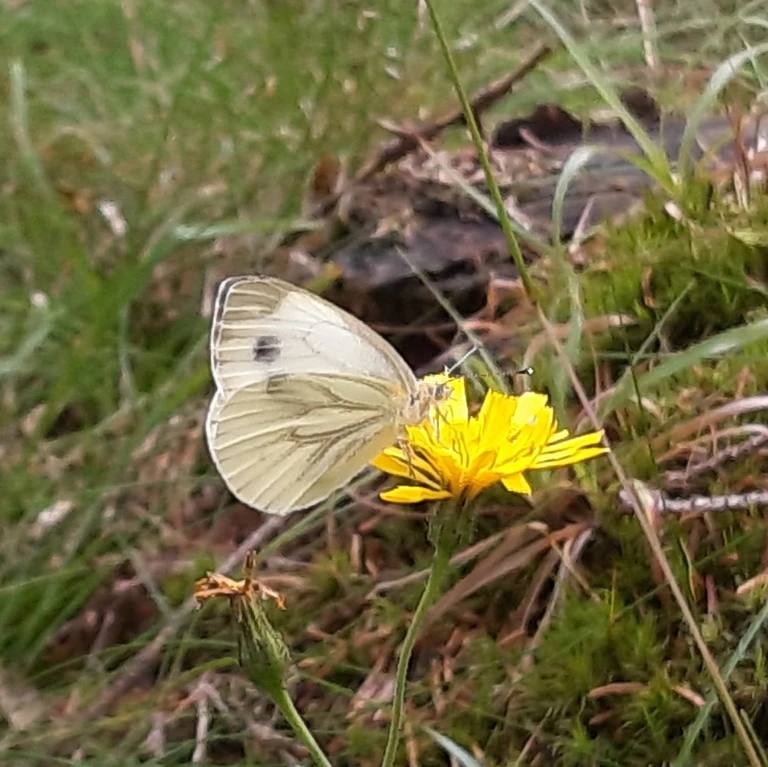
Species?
Pieris napi
